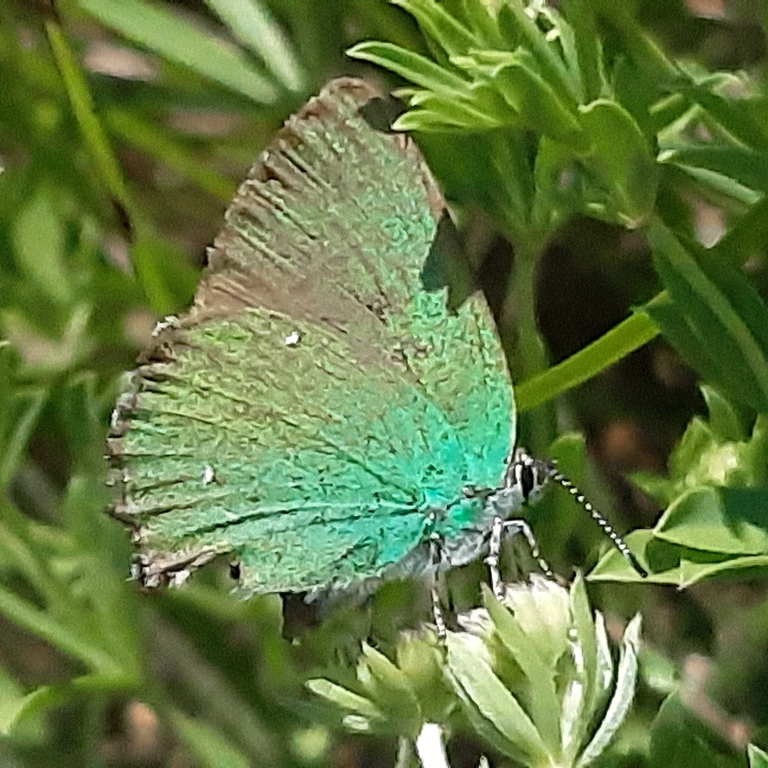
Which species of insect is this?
Callophrys rubi
